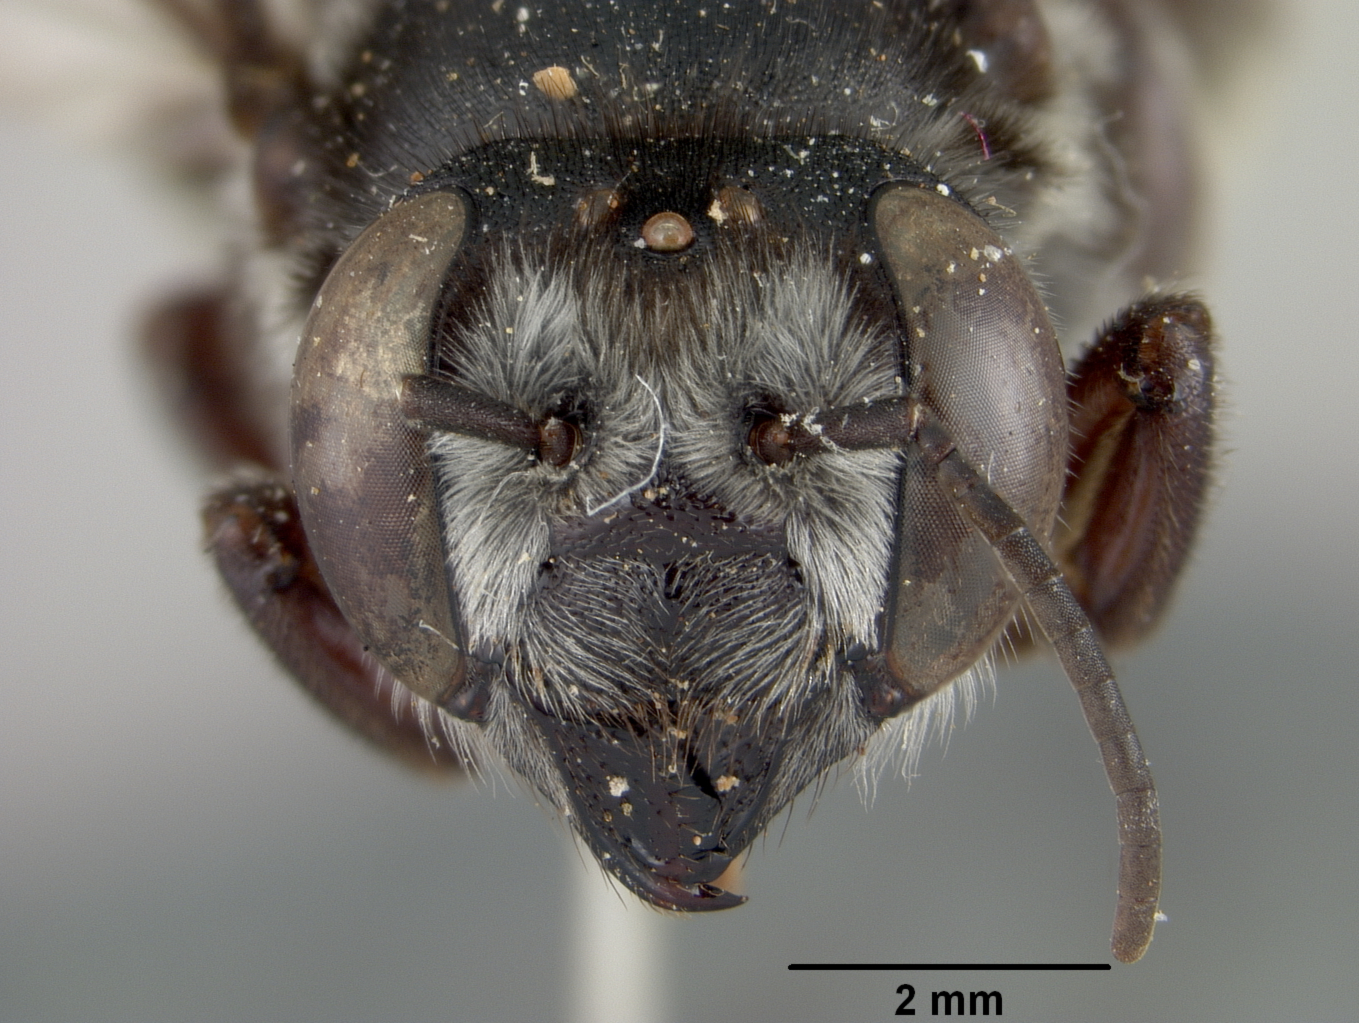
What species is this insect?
Megachile rowlandi
